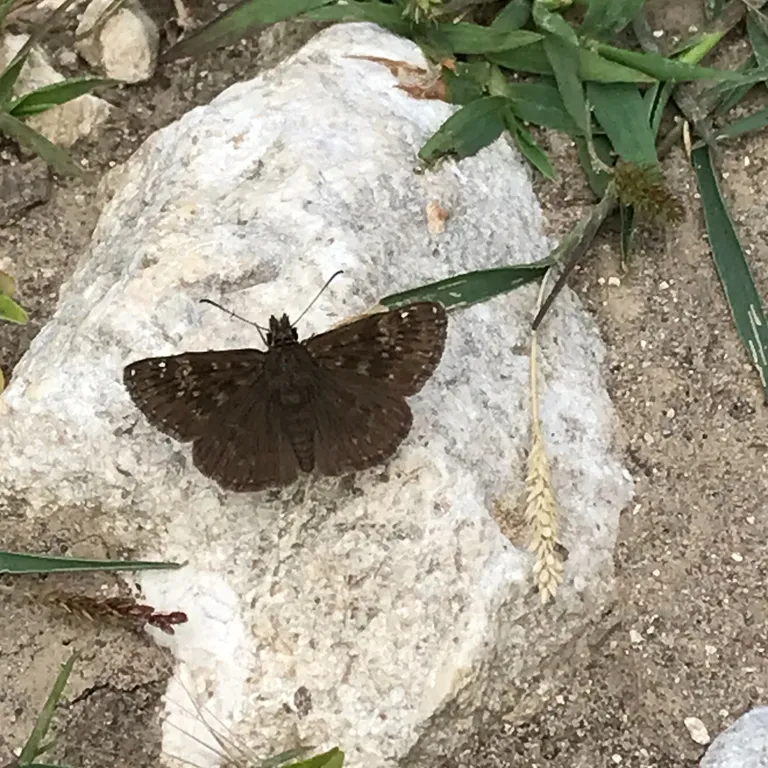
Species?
Erynnis tages
